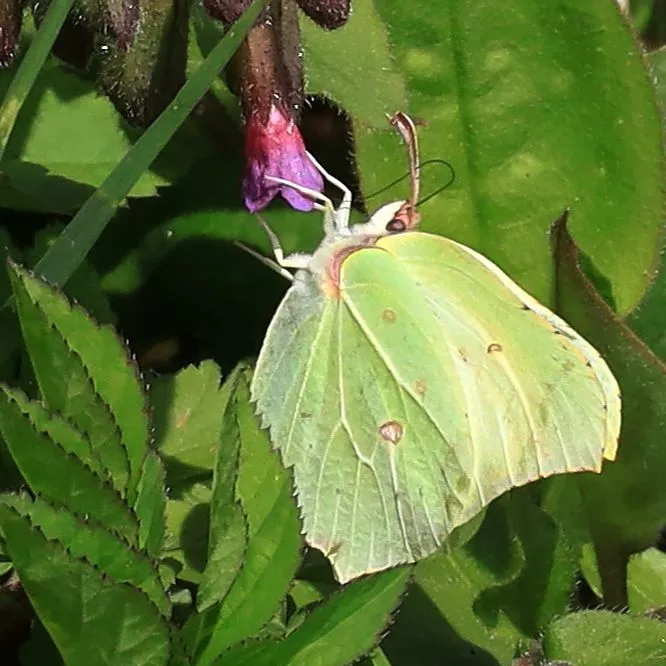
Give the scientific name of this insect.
Gonepteryx rhamni
